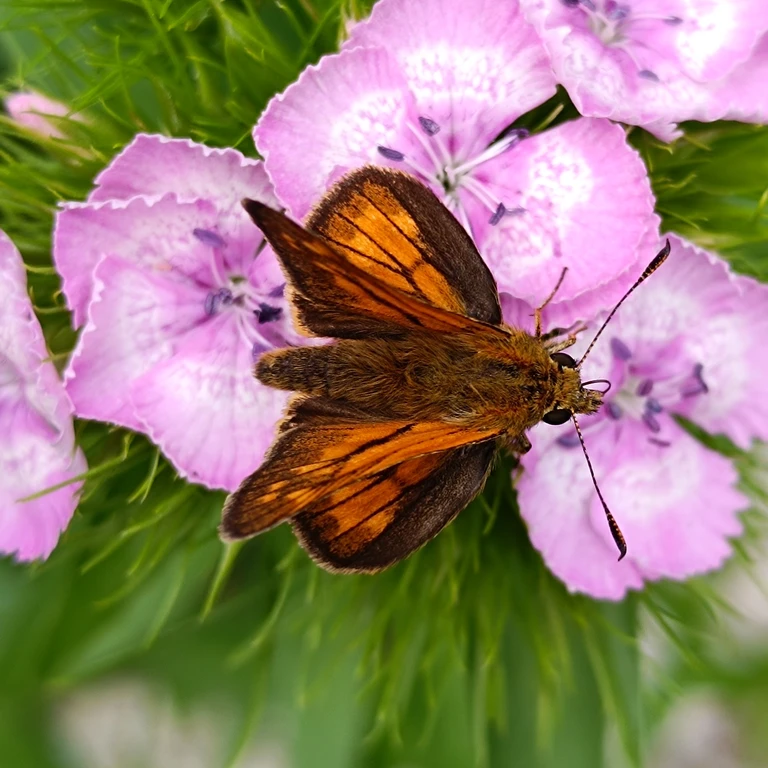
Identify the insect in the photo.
Ochlodes sylvanus (also Ochlodes venata)
